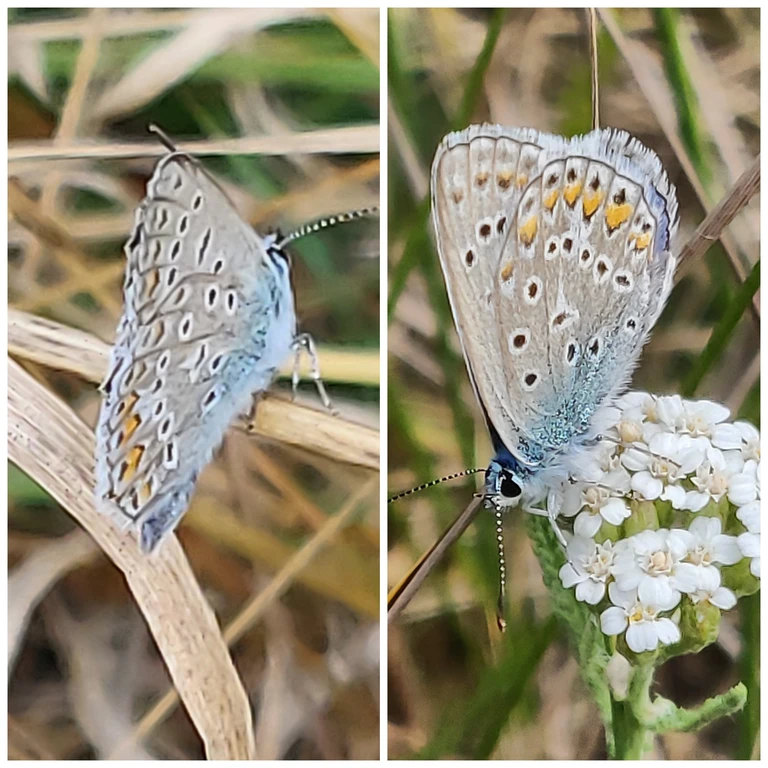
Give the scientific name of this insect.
Polyommatus icarus
